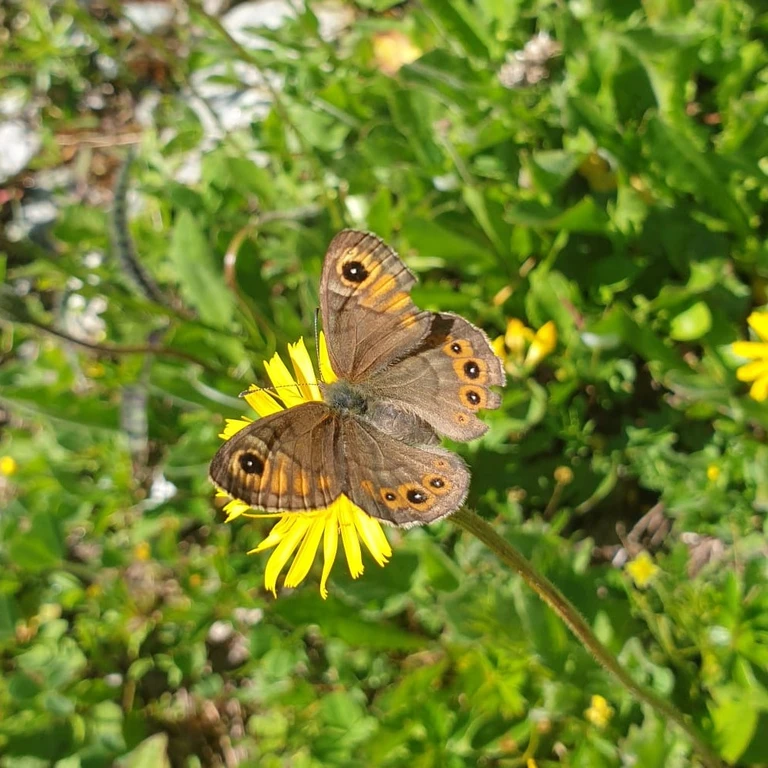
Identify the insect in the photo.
Lasiommata petropolitana (also Pararge petropolitana)
